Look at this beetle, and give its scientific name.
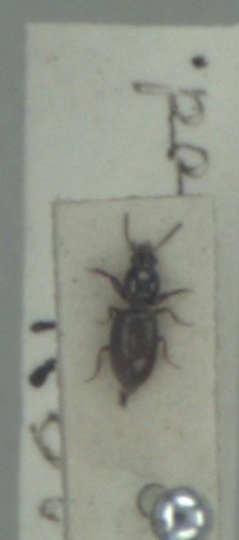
Dyschirius aeneus
